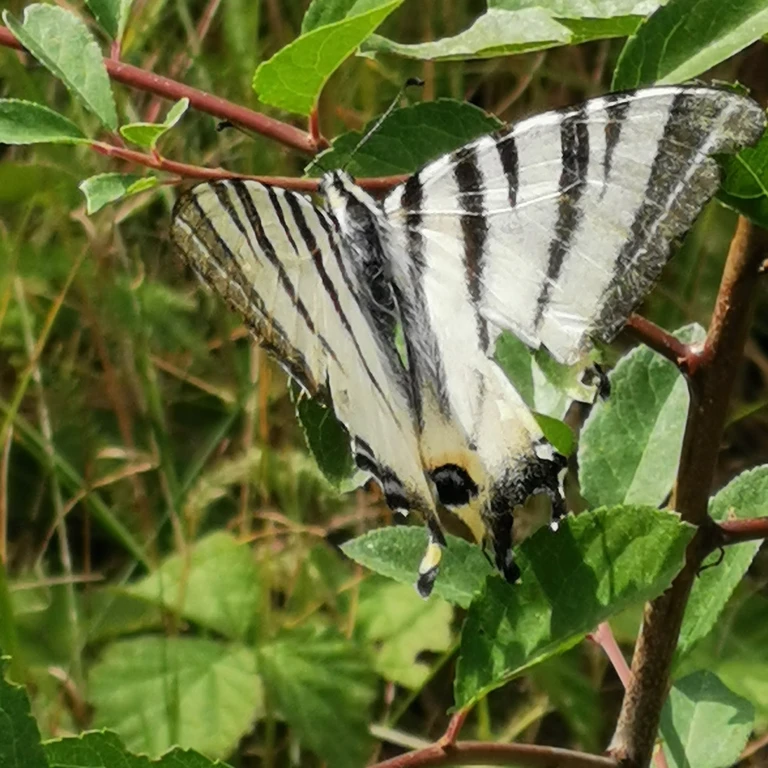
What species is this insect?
Iphiclides podalirius
